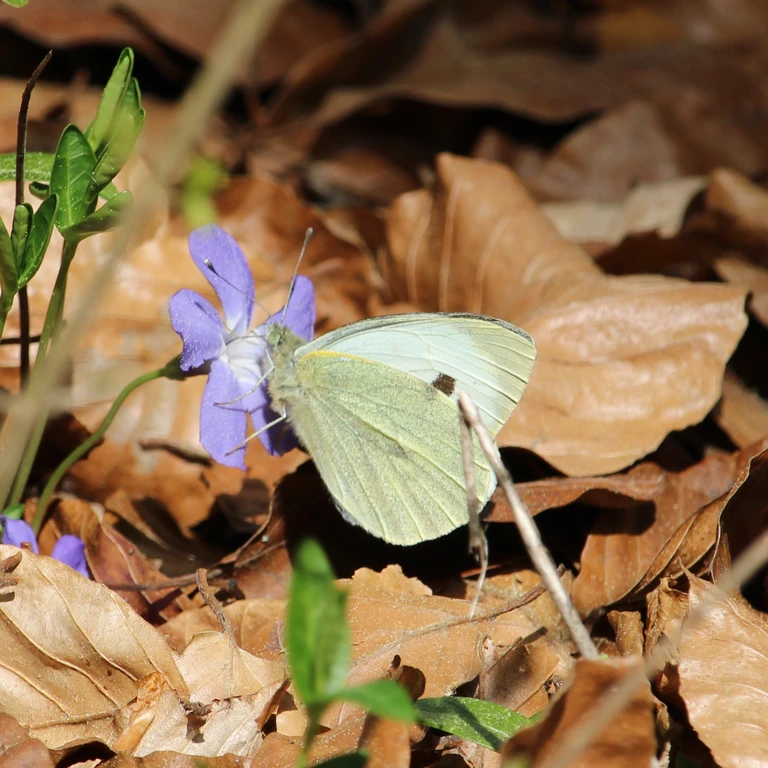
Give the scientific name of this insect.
Pieris brassicae
